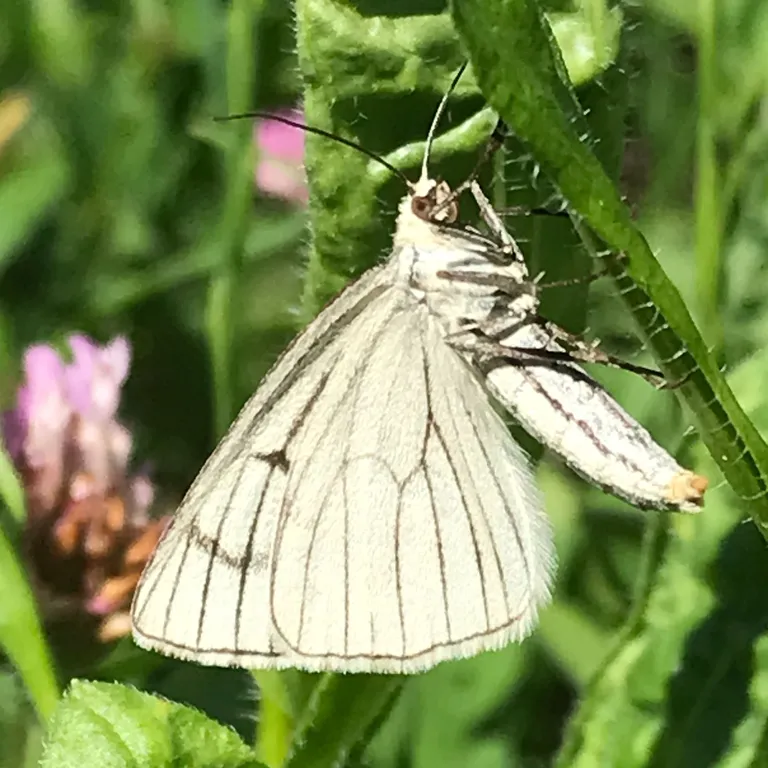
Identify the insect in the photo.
Siona lineata
